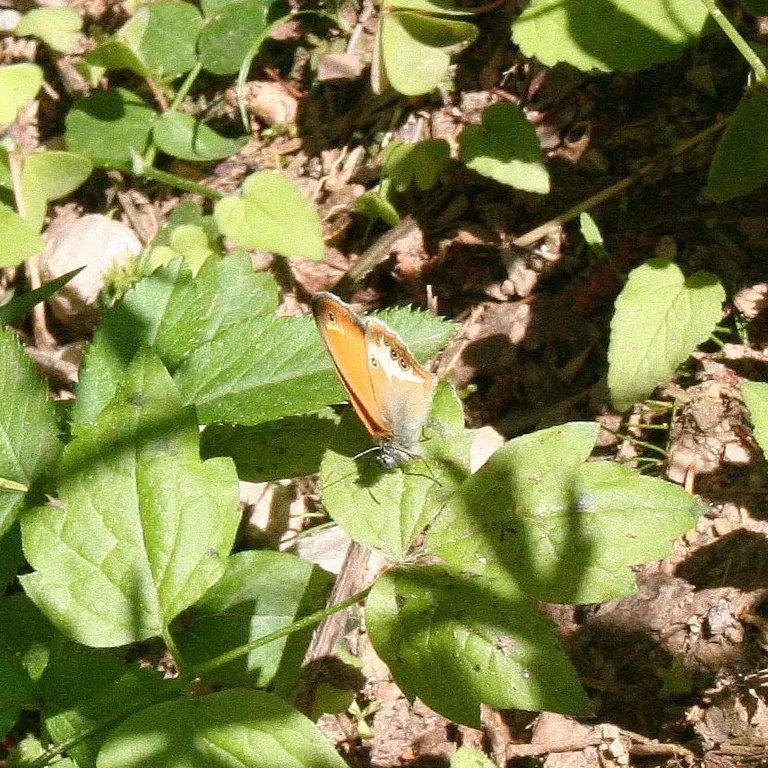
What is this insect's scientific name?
Coenonympha arcania
